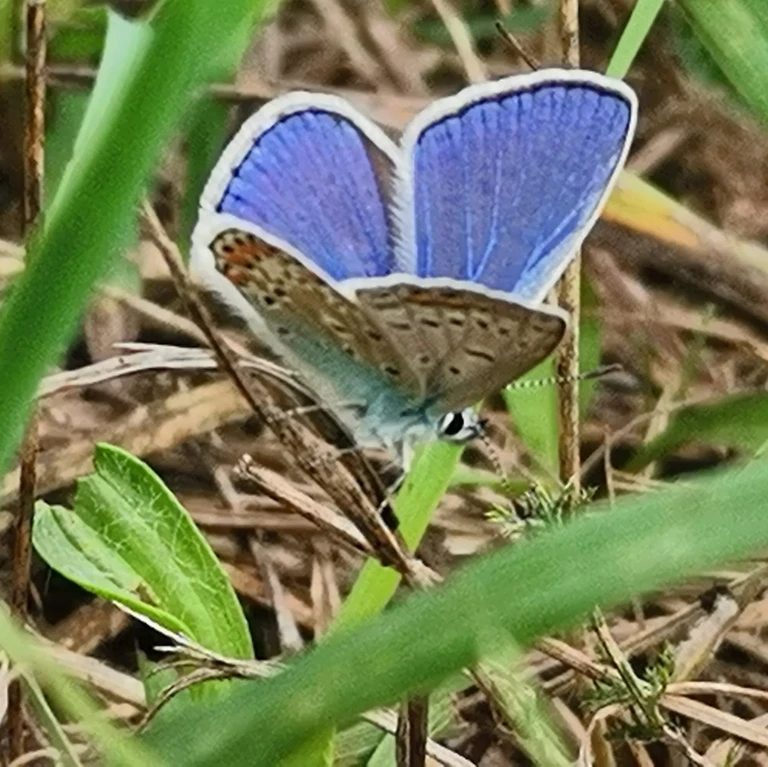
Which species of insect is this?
Polyommatus icarus
